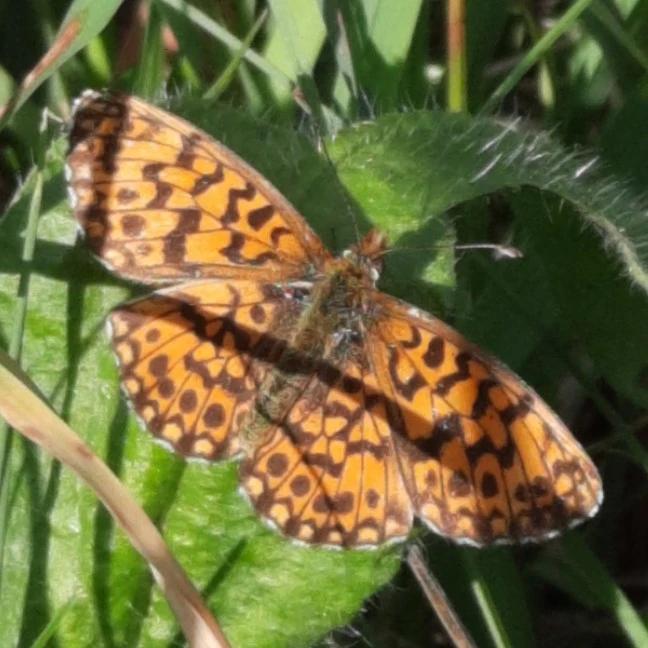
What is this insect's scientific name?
Boloria dia
